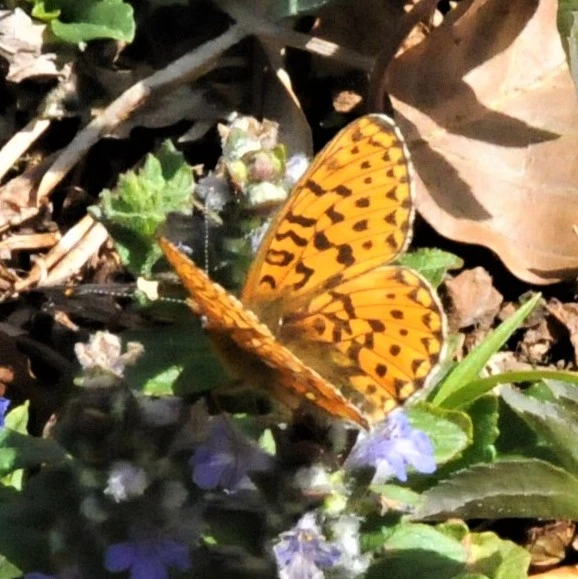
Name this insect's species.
Boloria euphrosyne (also Clossiana euphrosyne)
